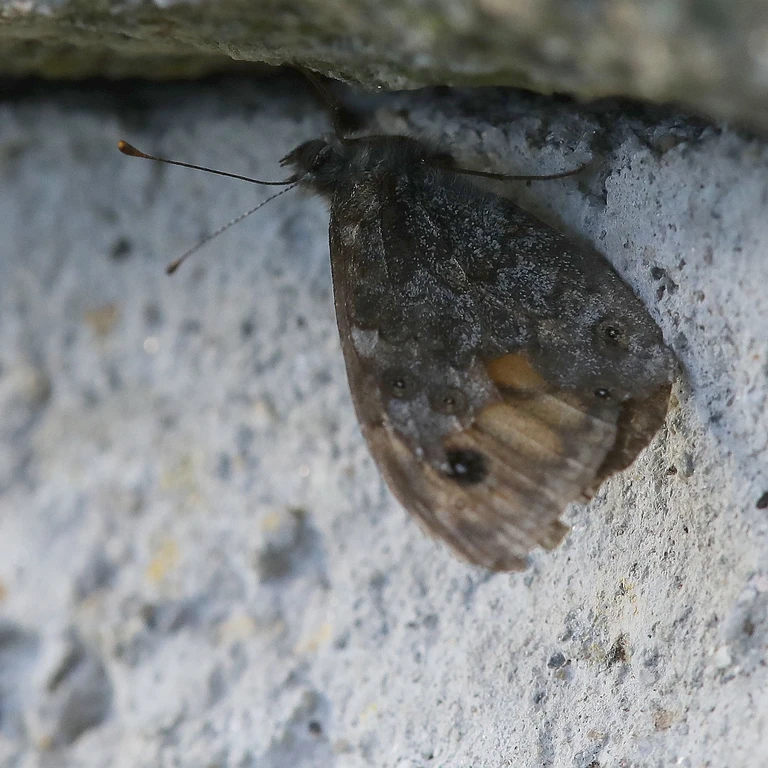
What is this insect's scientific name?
Lasiommata megera (also Pararge megera)
